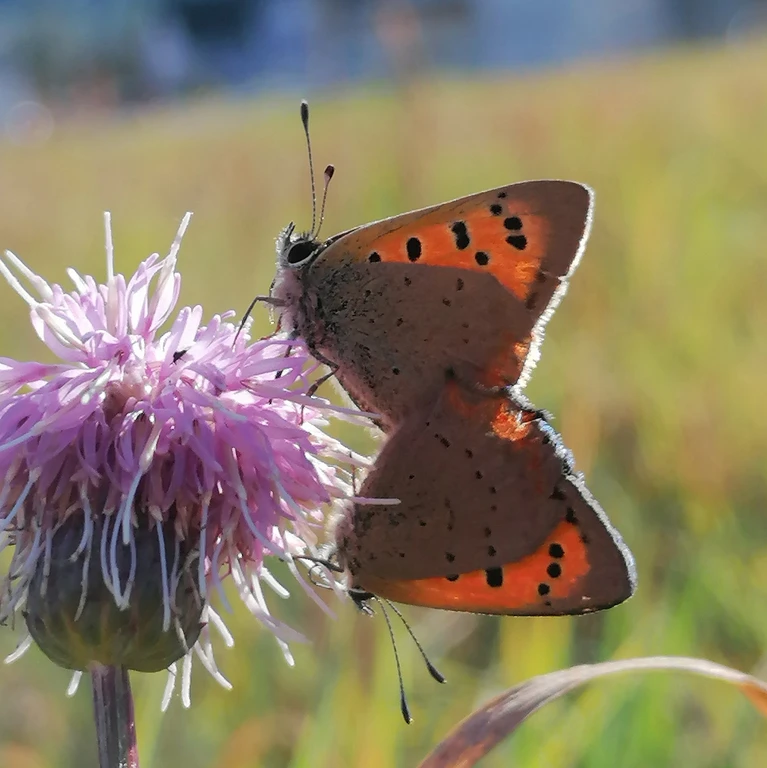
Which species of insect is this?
Lycaena phlaeas
